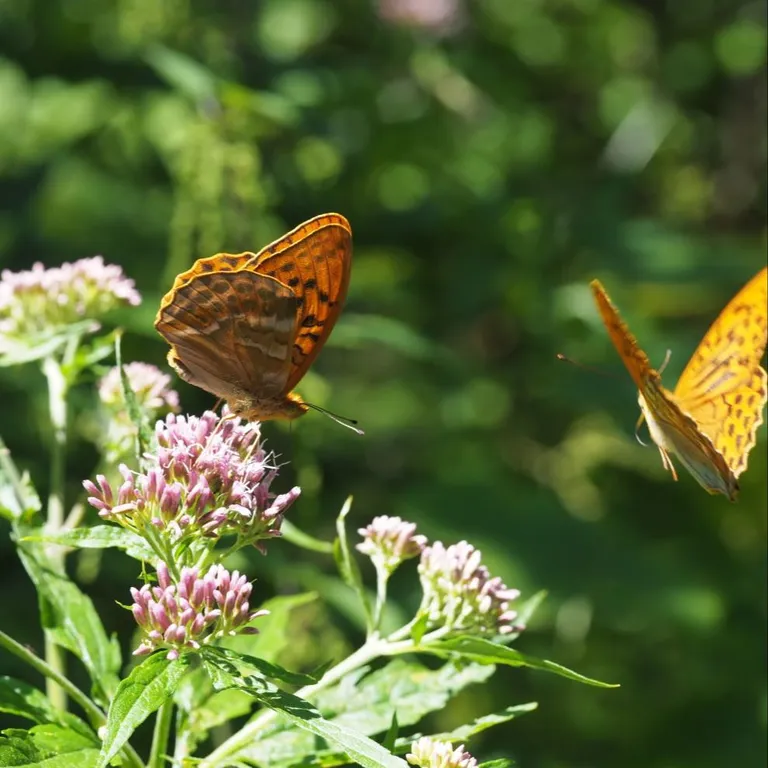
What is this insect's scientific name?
Argynnis paphia
